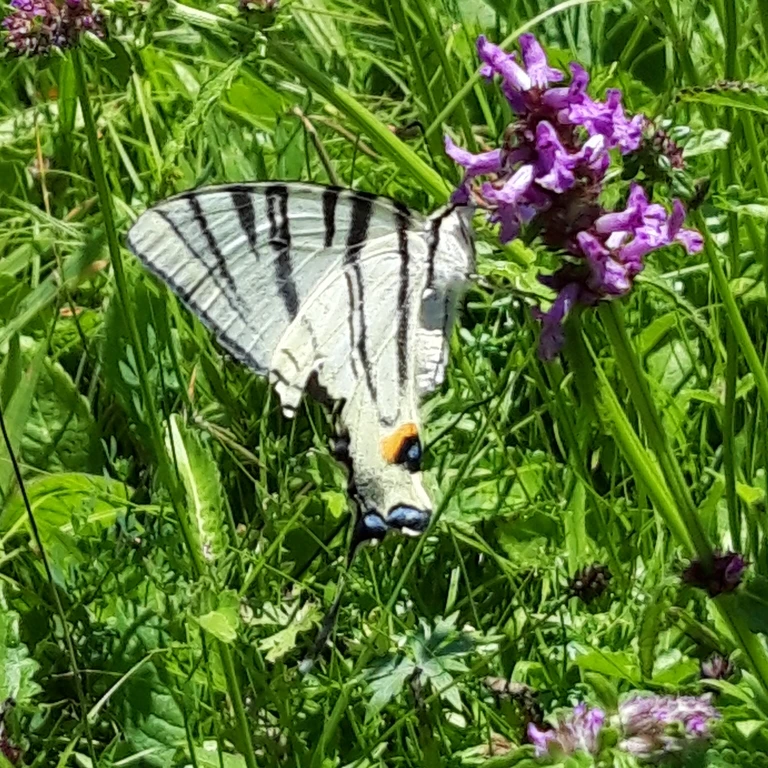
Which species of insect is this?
Iphiclides podalirius
